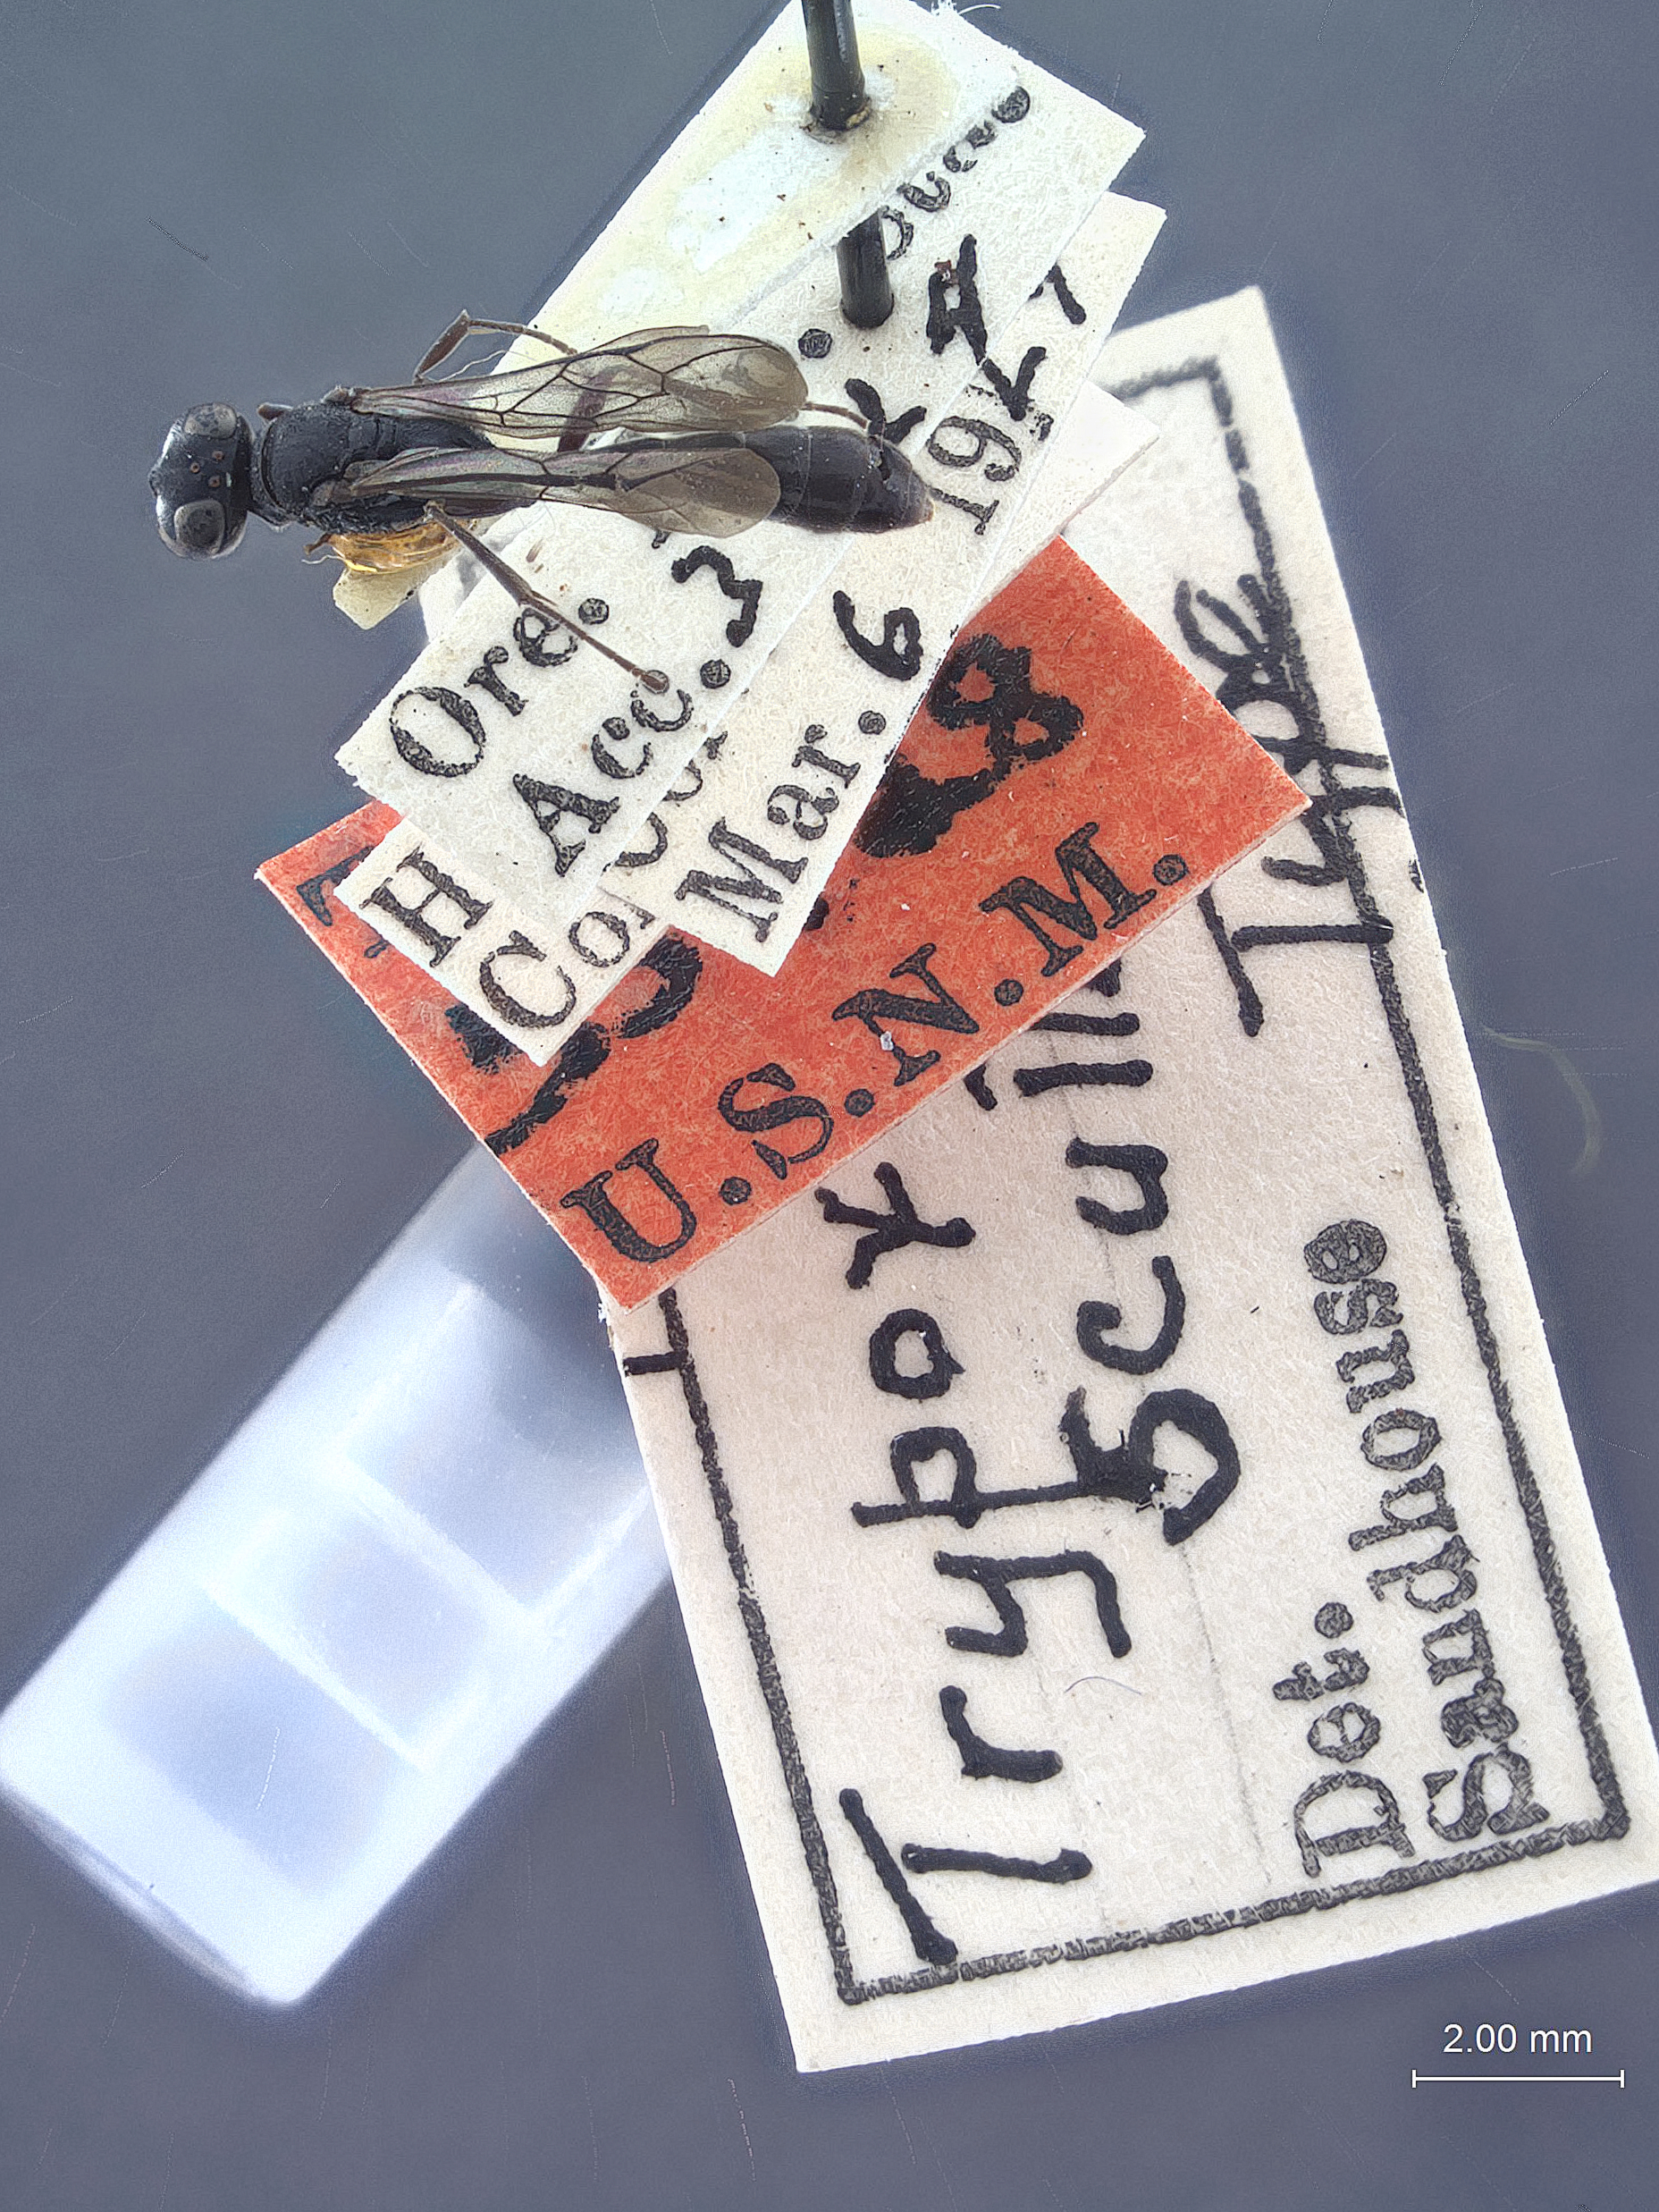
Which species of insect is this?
Trypoxylon sculleni
